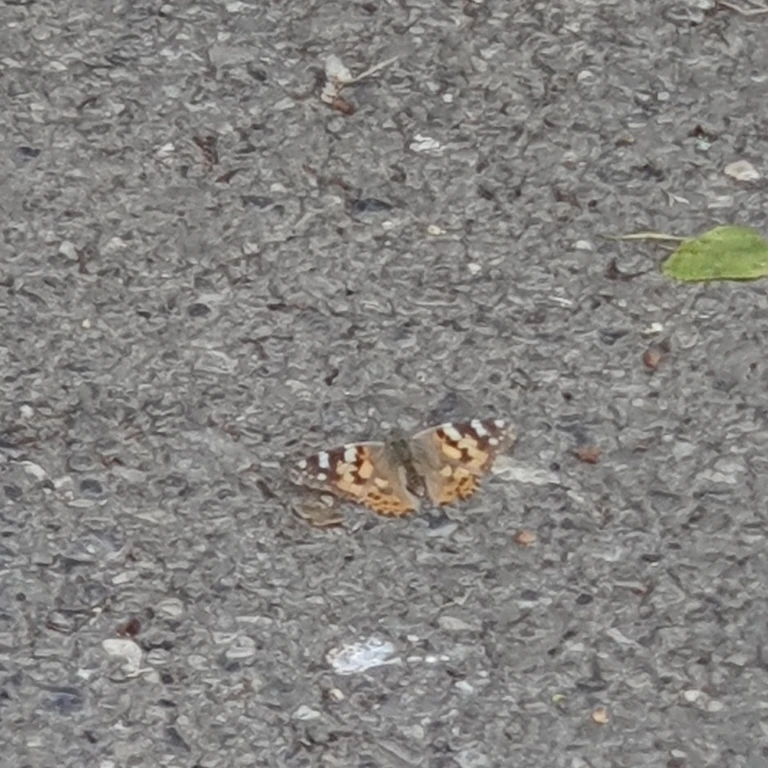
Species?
Vanessa cardui
